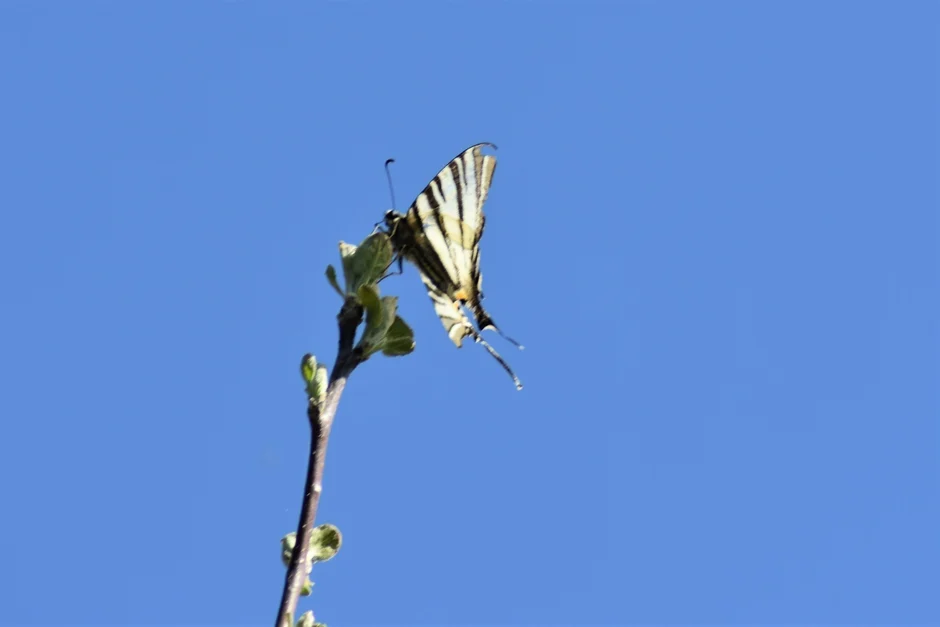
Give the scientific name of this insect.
Iphiclides podalirius
